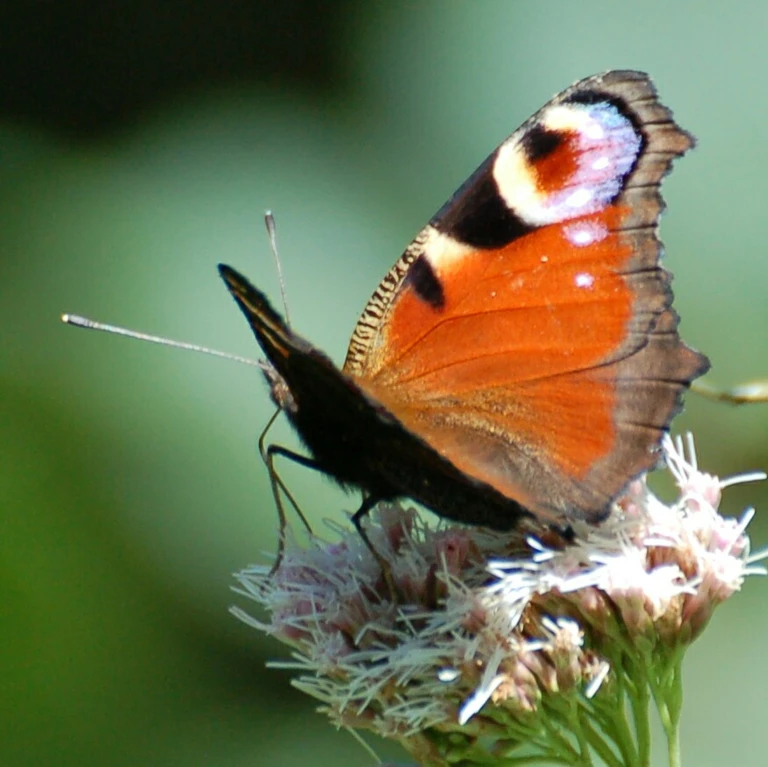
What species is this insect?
Aglais io
